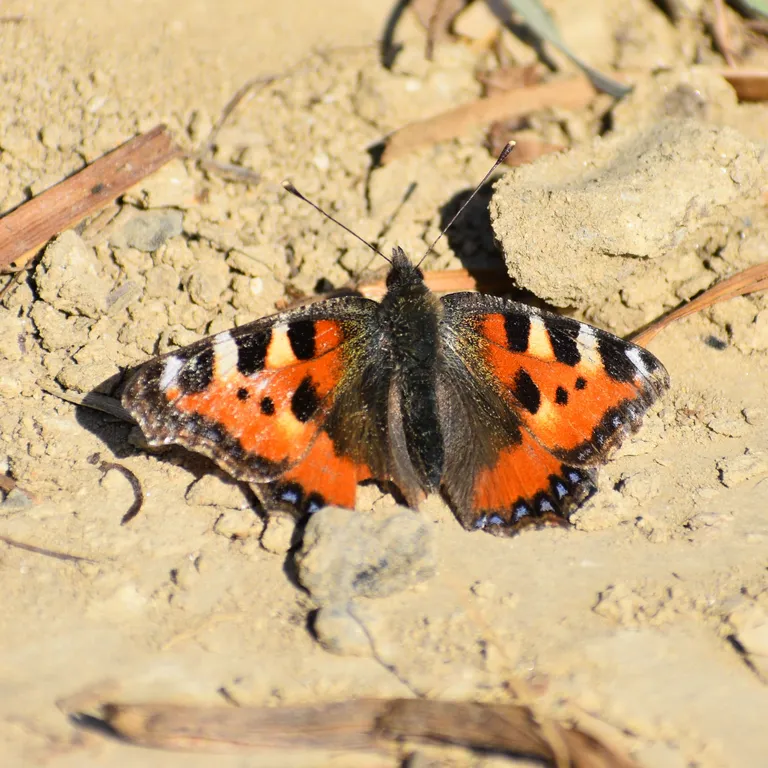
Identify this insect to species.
Aglais urticae
